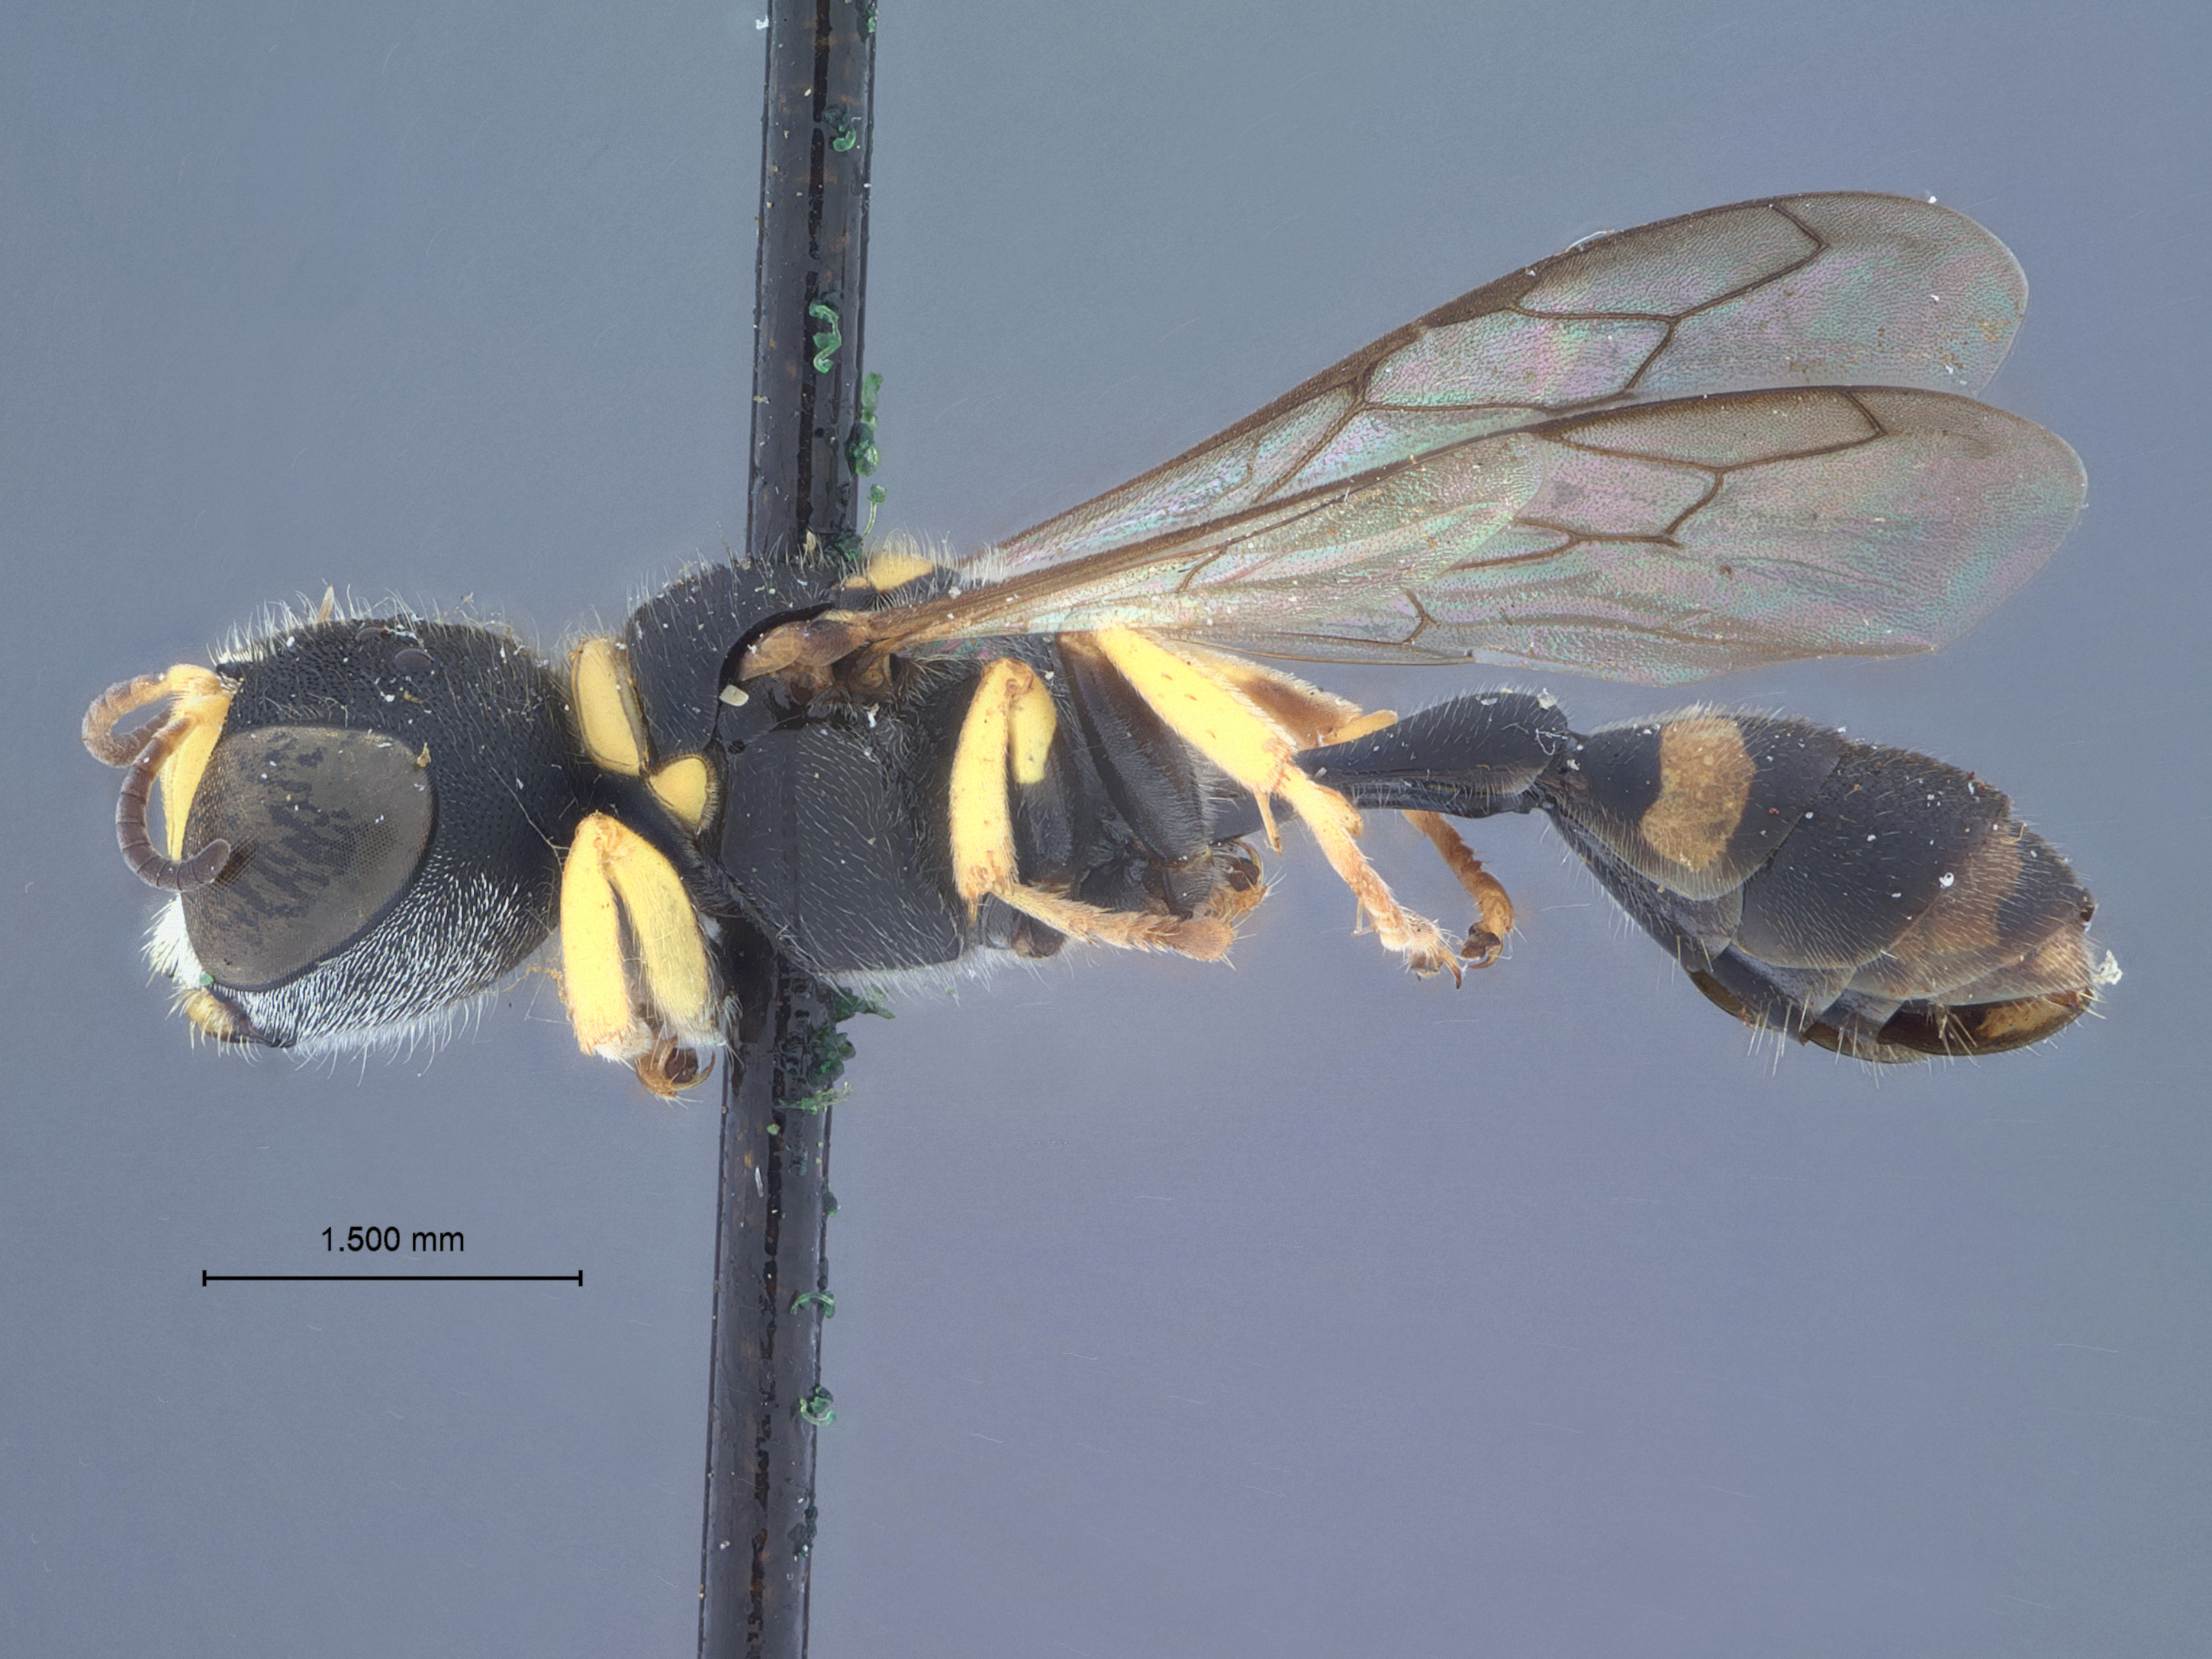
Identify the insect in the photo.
Dasyproctus cevirus
